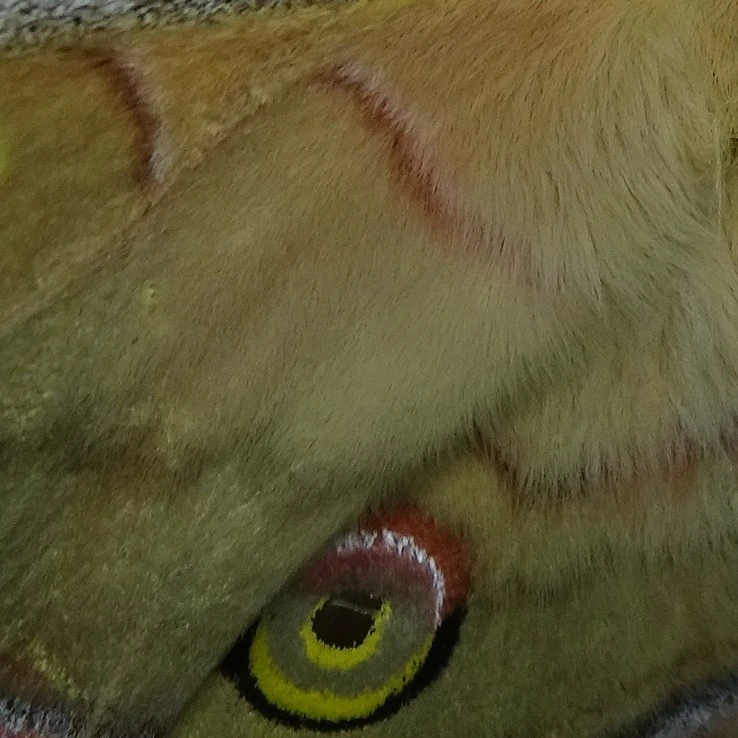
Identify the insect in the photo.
Antheraea yamamai
